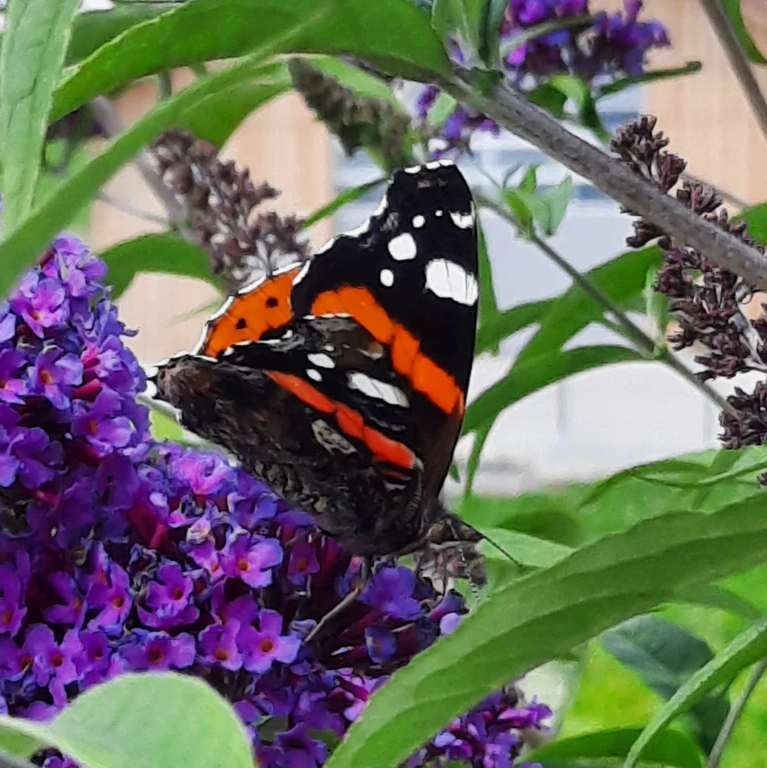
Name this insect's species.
Vanessa atalanta
